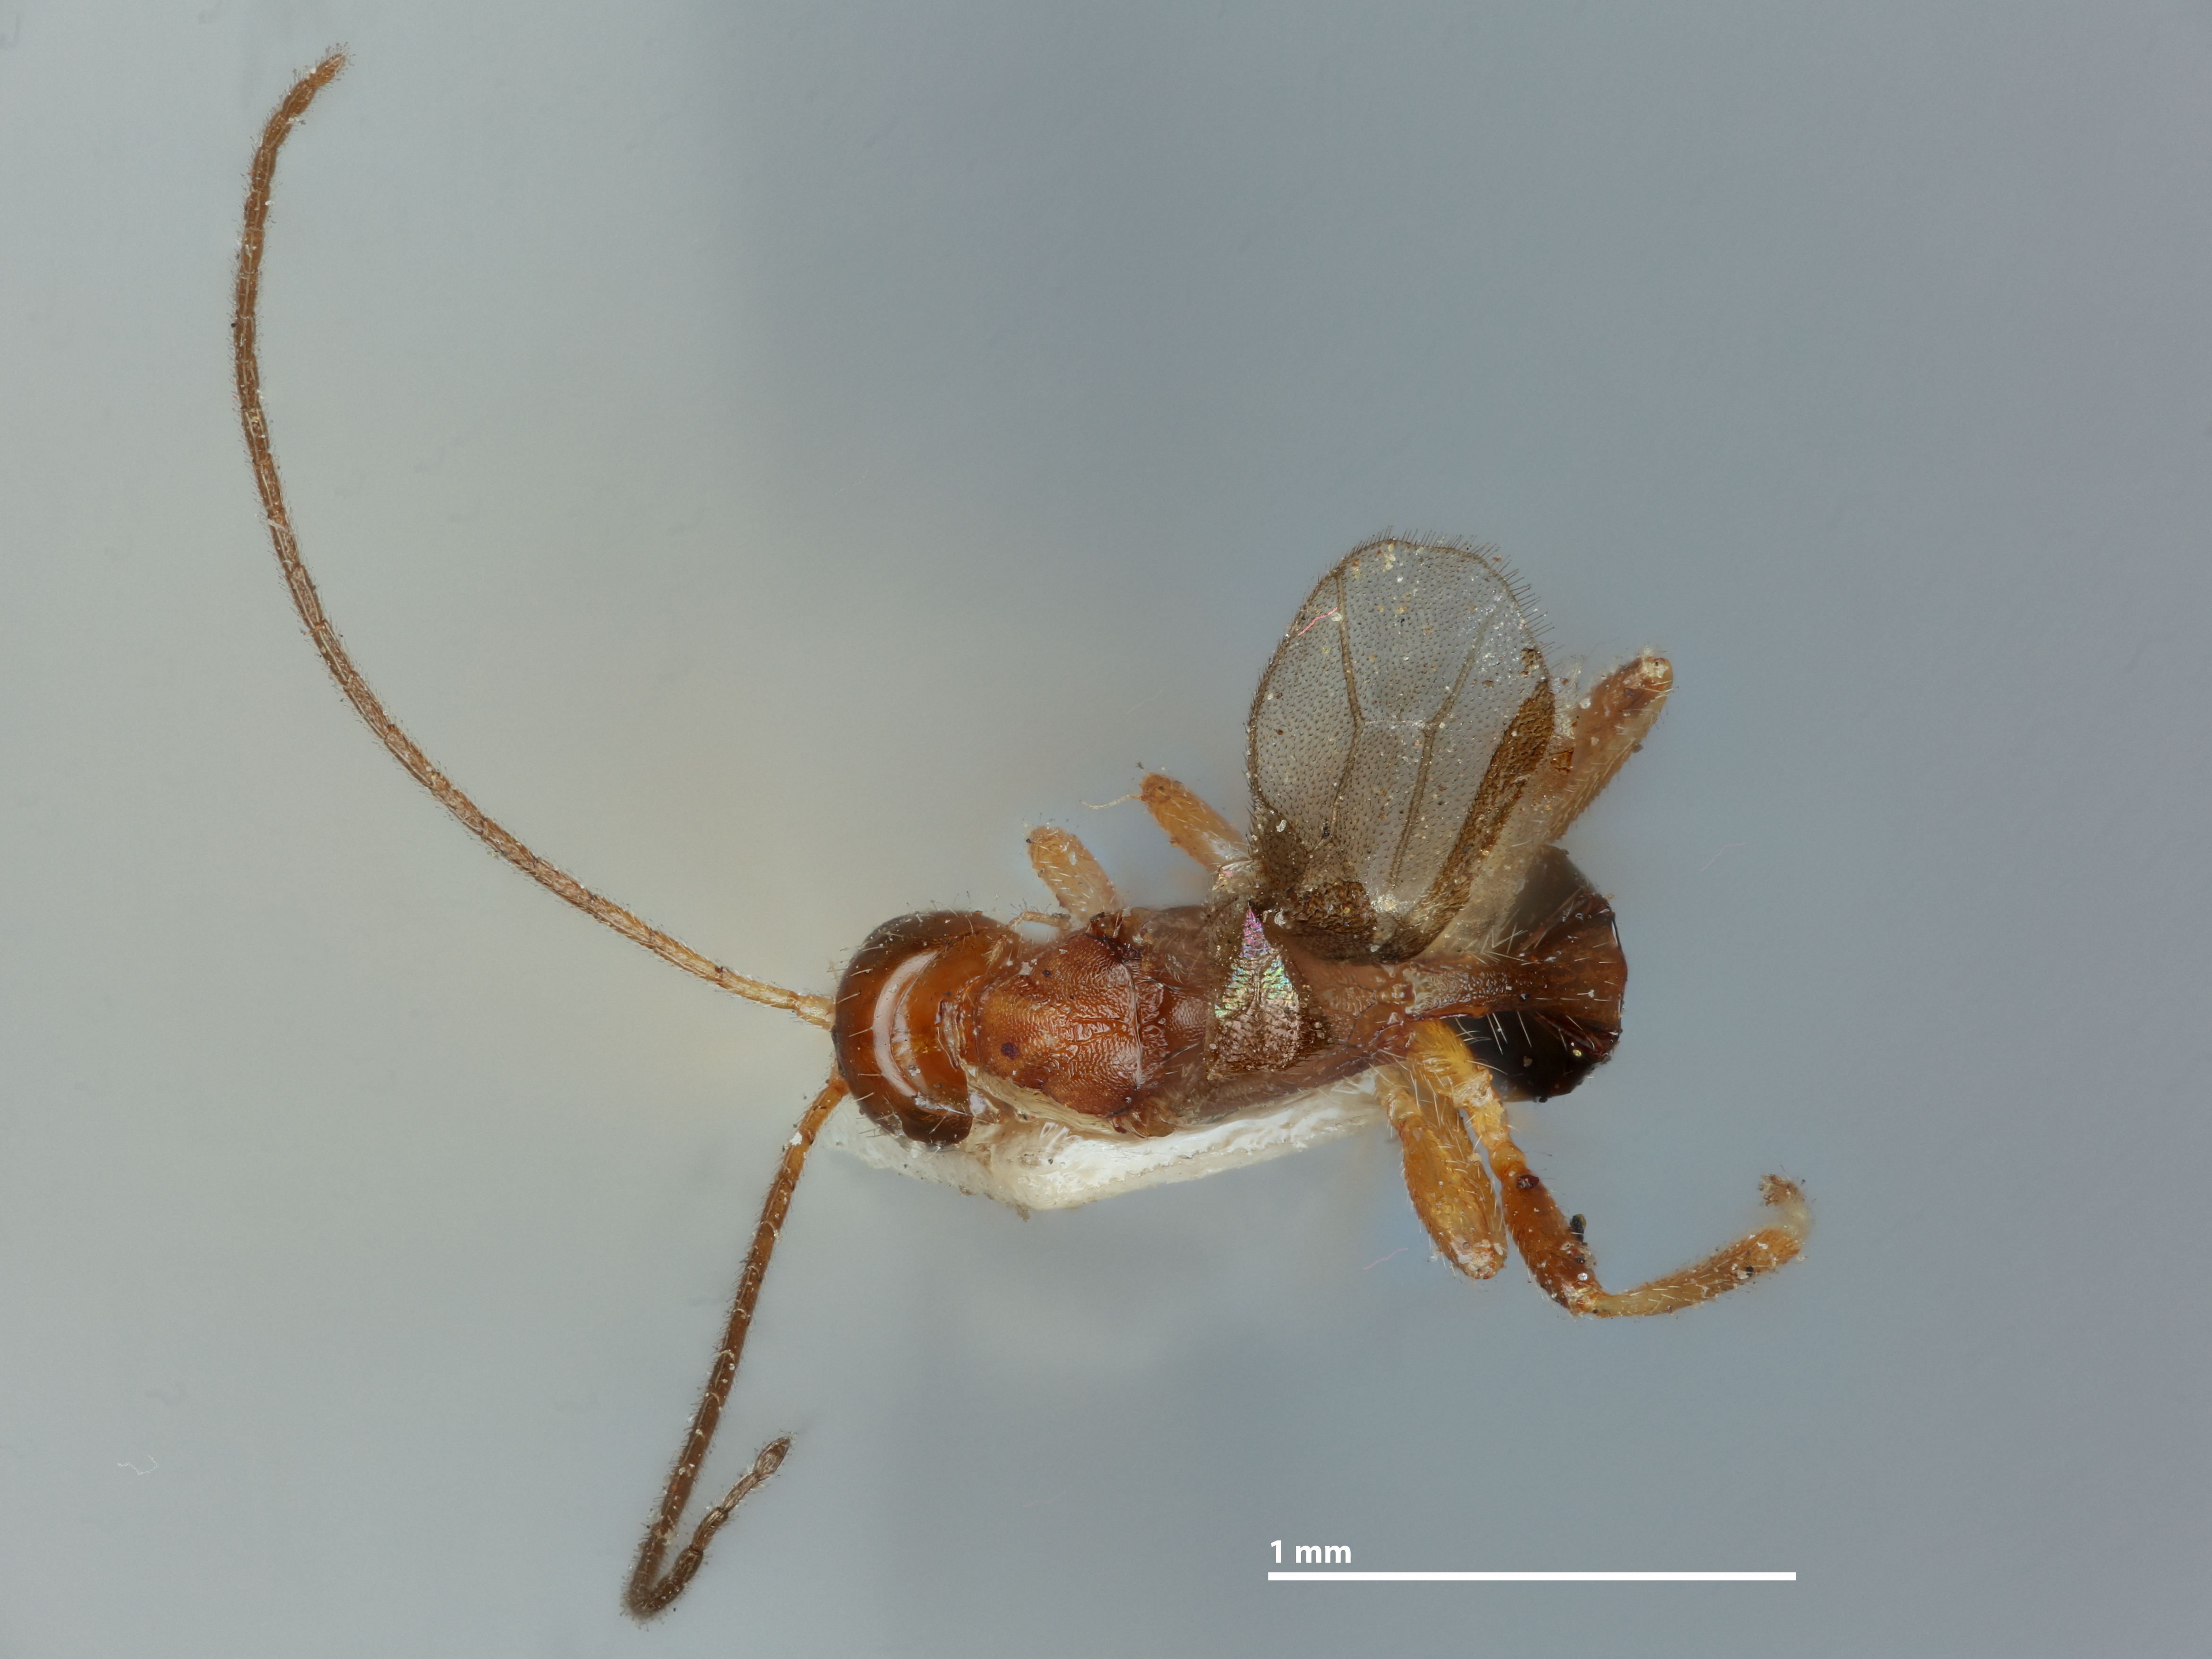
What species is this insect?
Spathius californicus
